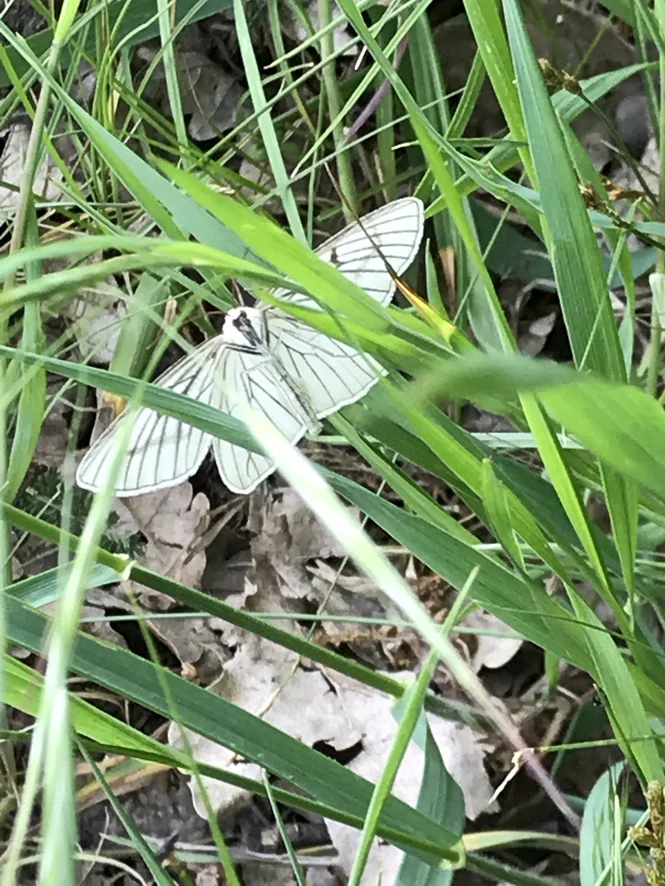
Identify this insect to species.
Siona lineata
